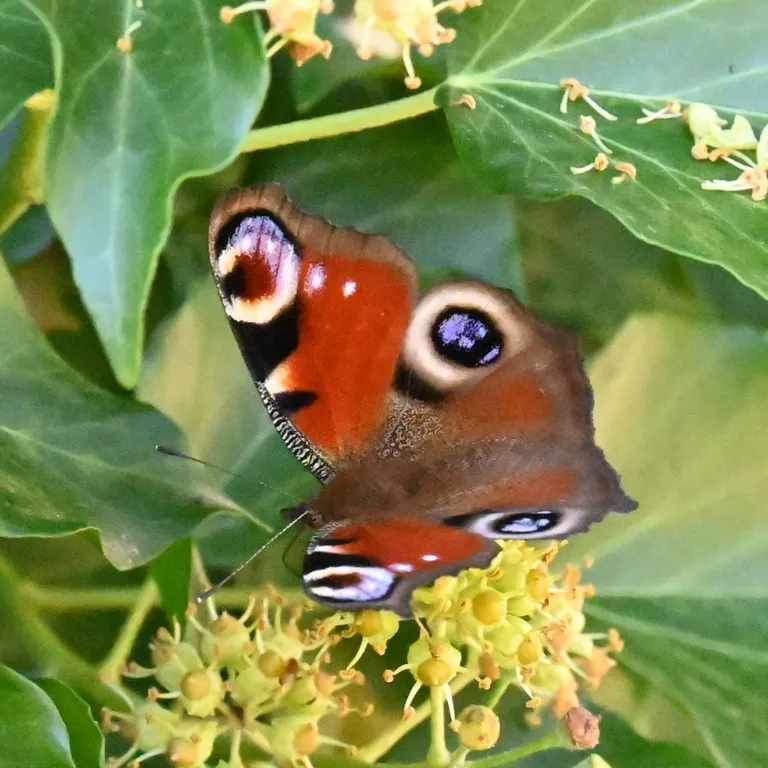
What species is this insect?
Aglais io
